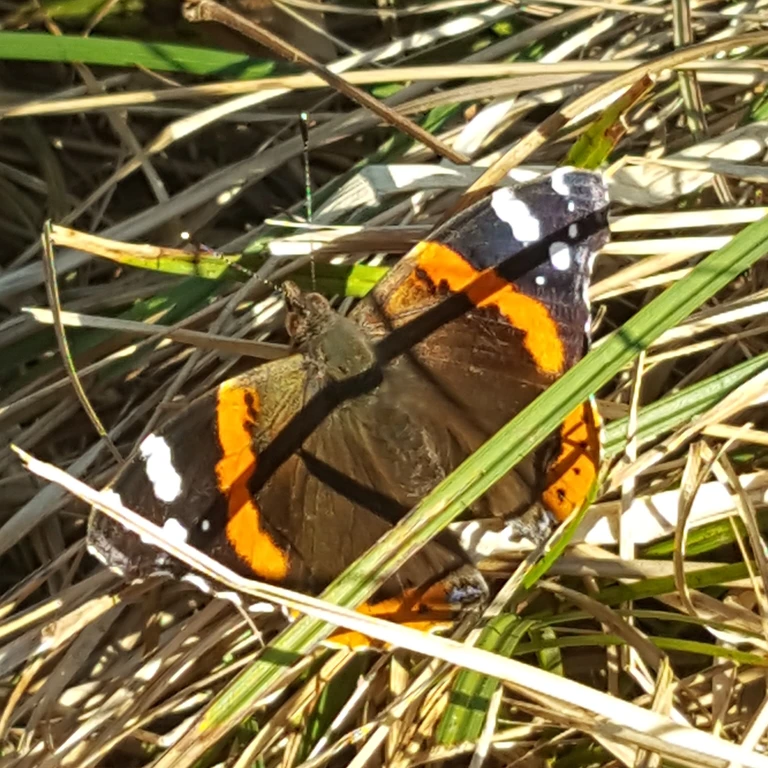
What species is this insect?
Vanessa atalanta
